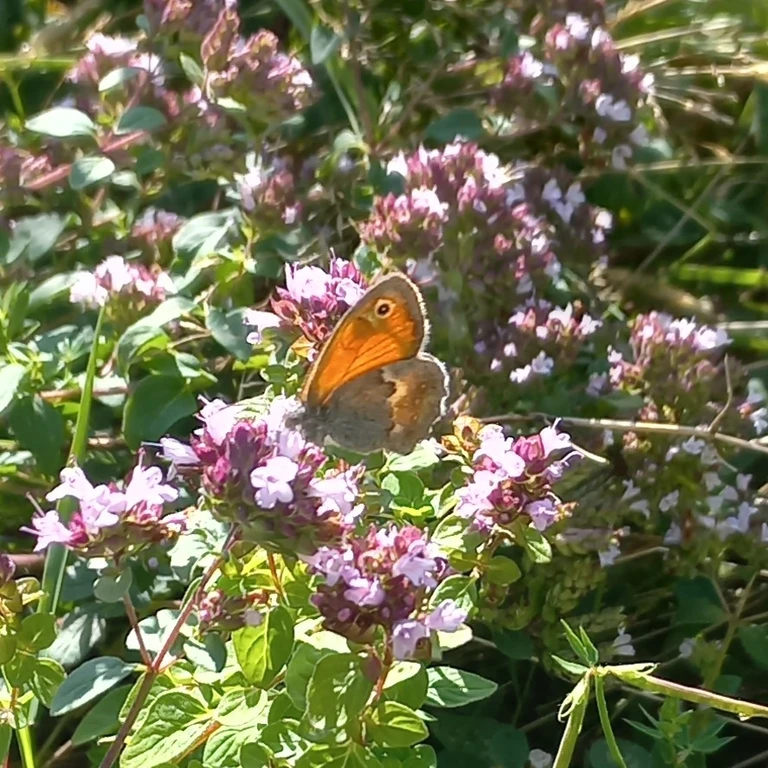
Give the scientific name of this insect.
Coenonympha pamphilus
